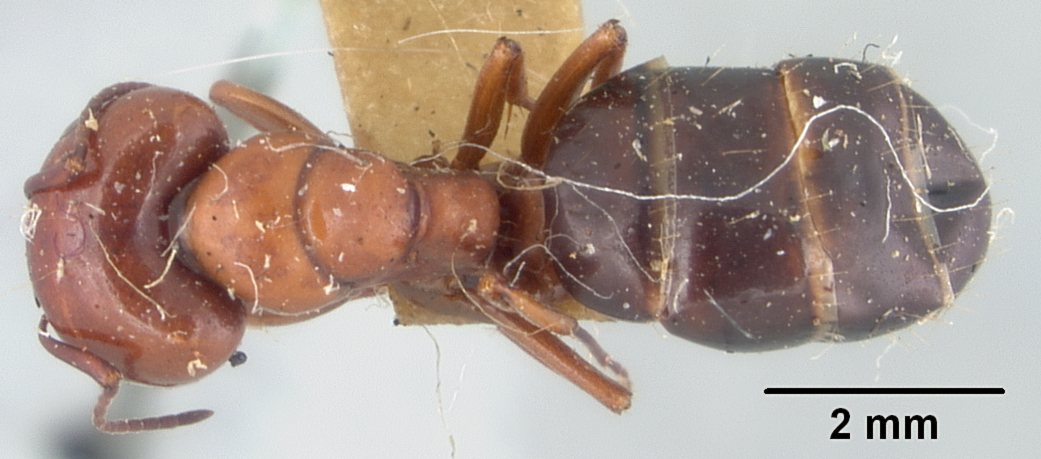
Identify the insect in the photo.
Camponotus sayi
